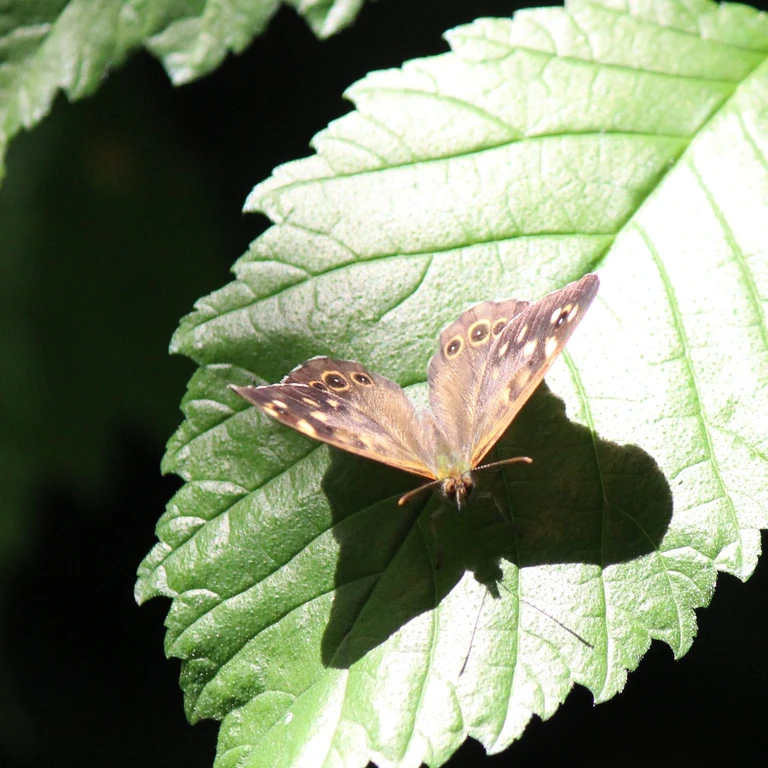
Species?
Pararge aegeria
